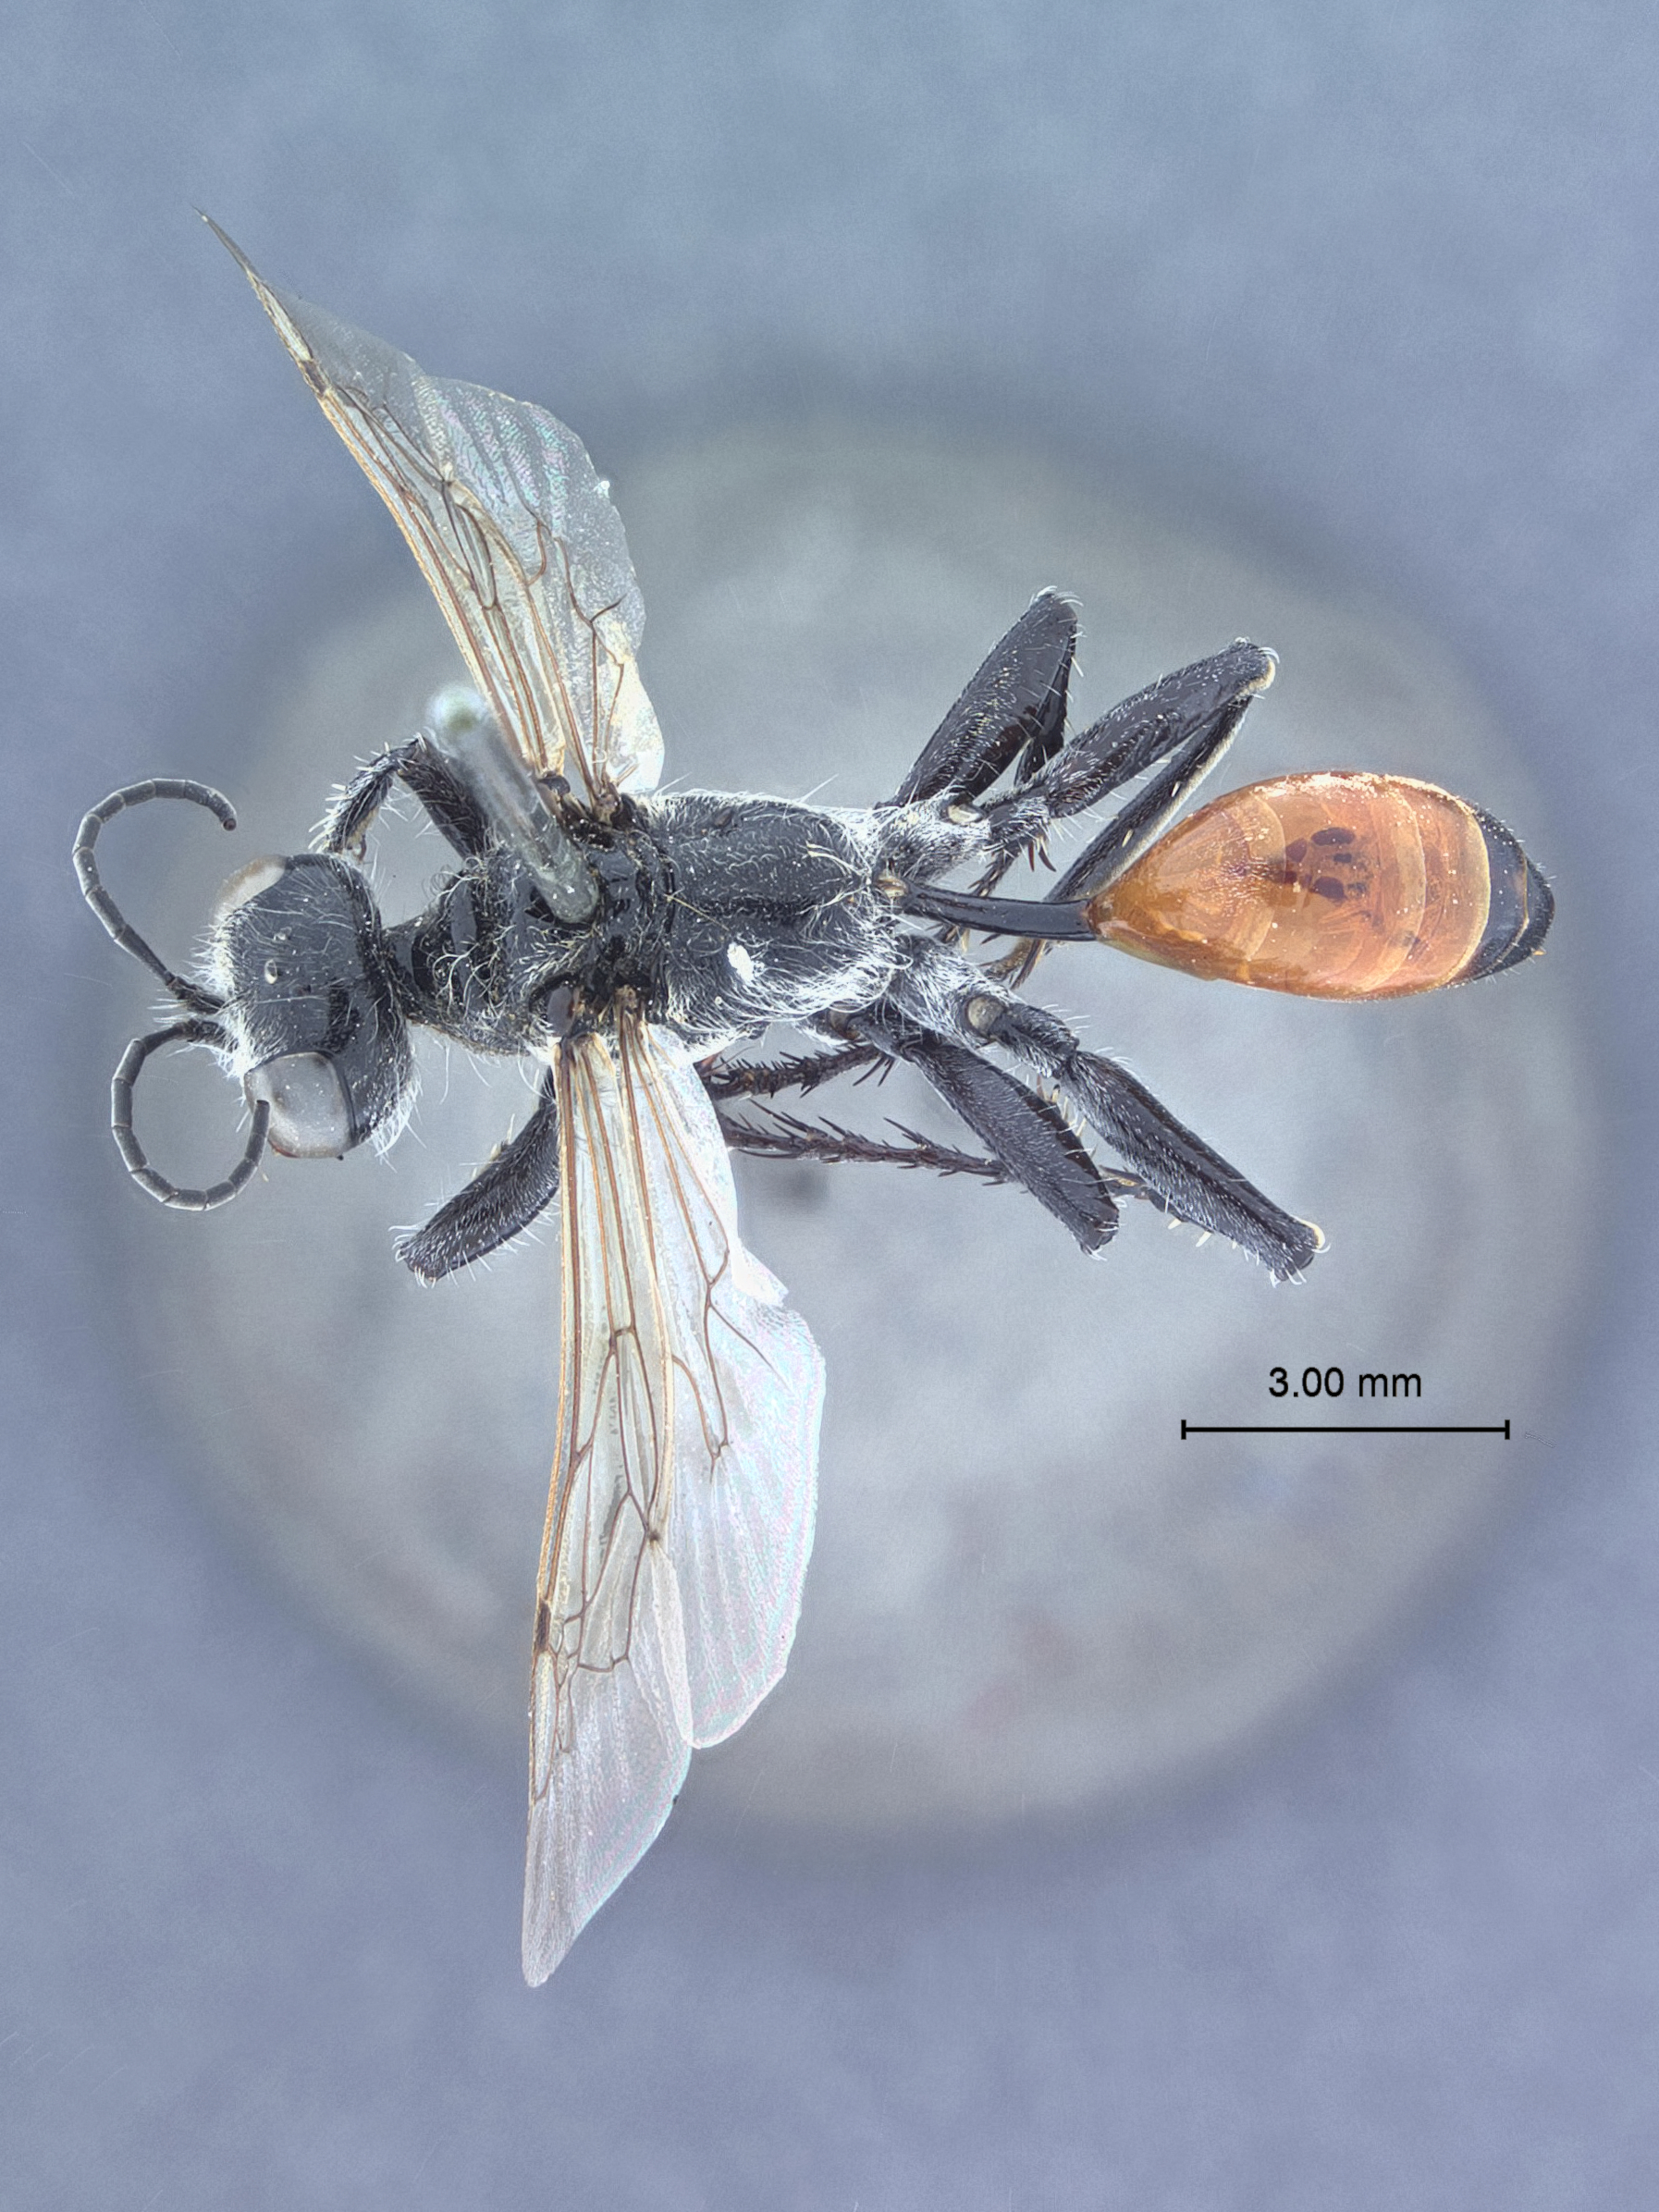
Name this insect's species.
Sphex lividocinctus
